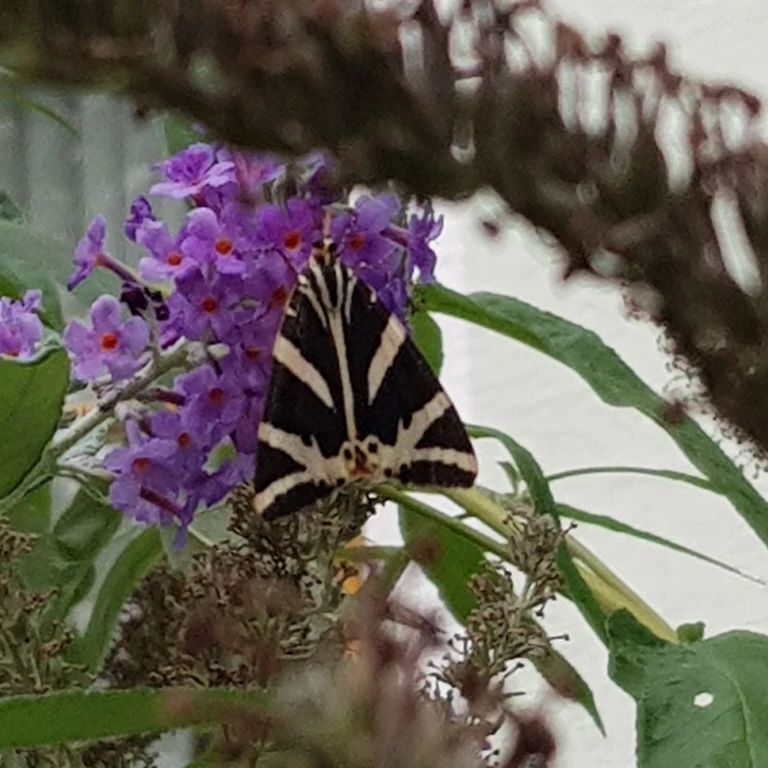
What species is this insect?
Euplagia quadripunctaria
